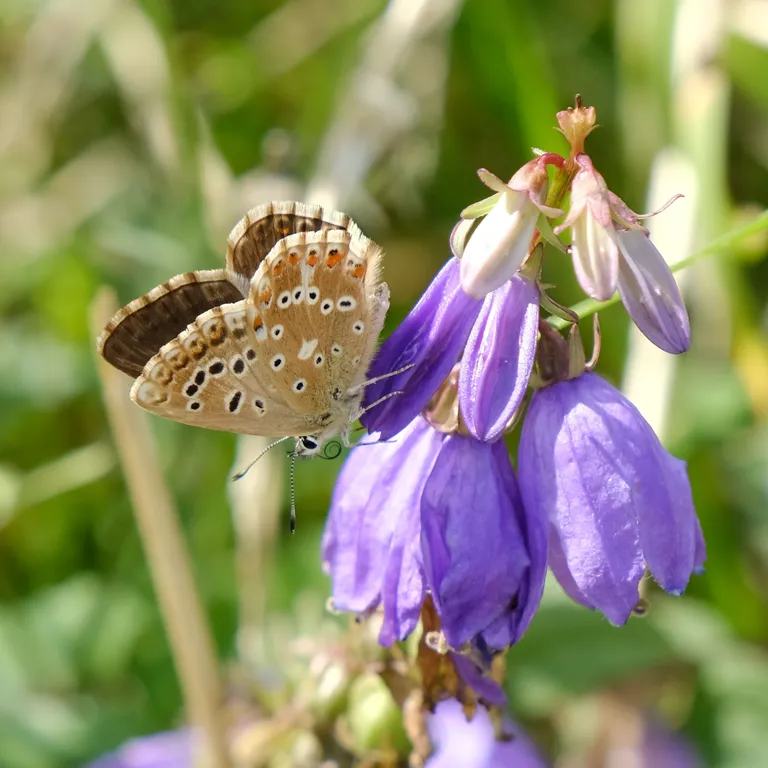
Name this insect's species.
Lysandra coridon
